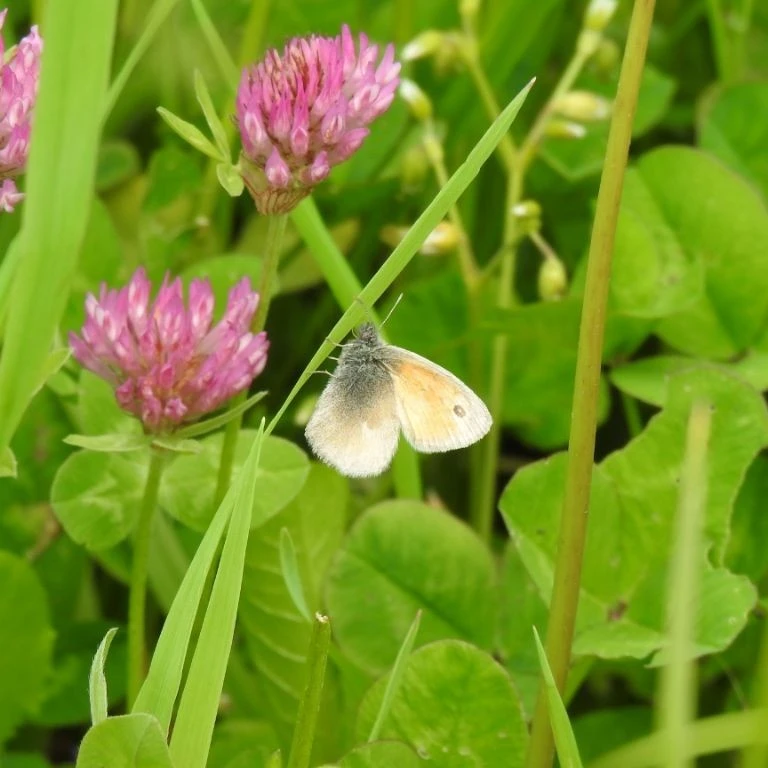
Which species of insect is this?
Coenonympha pamphilus
